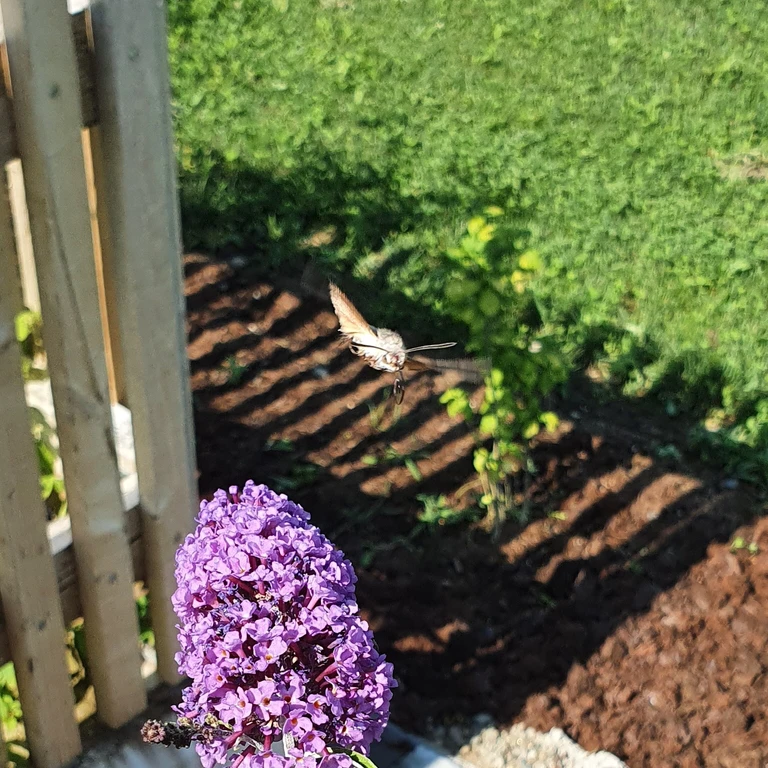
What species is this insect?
Macroglossum stellatarum
